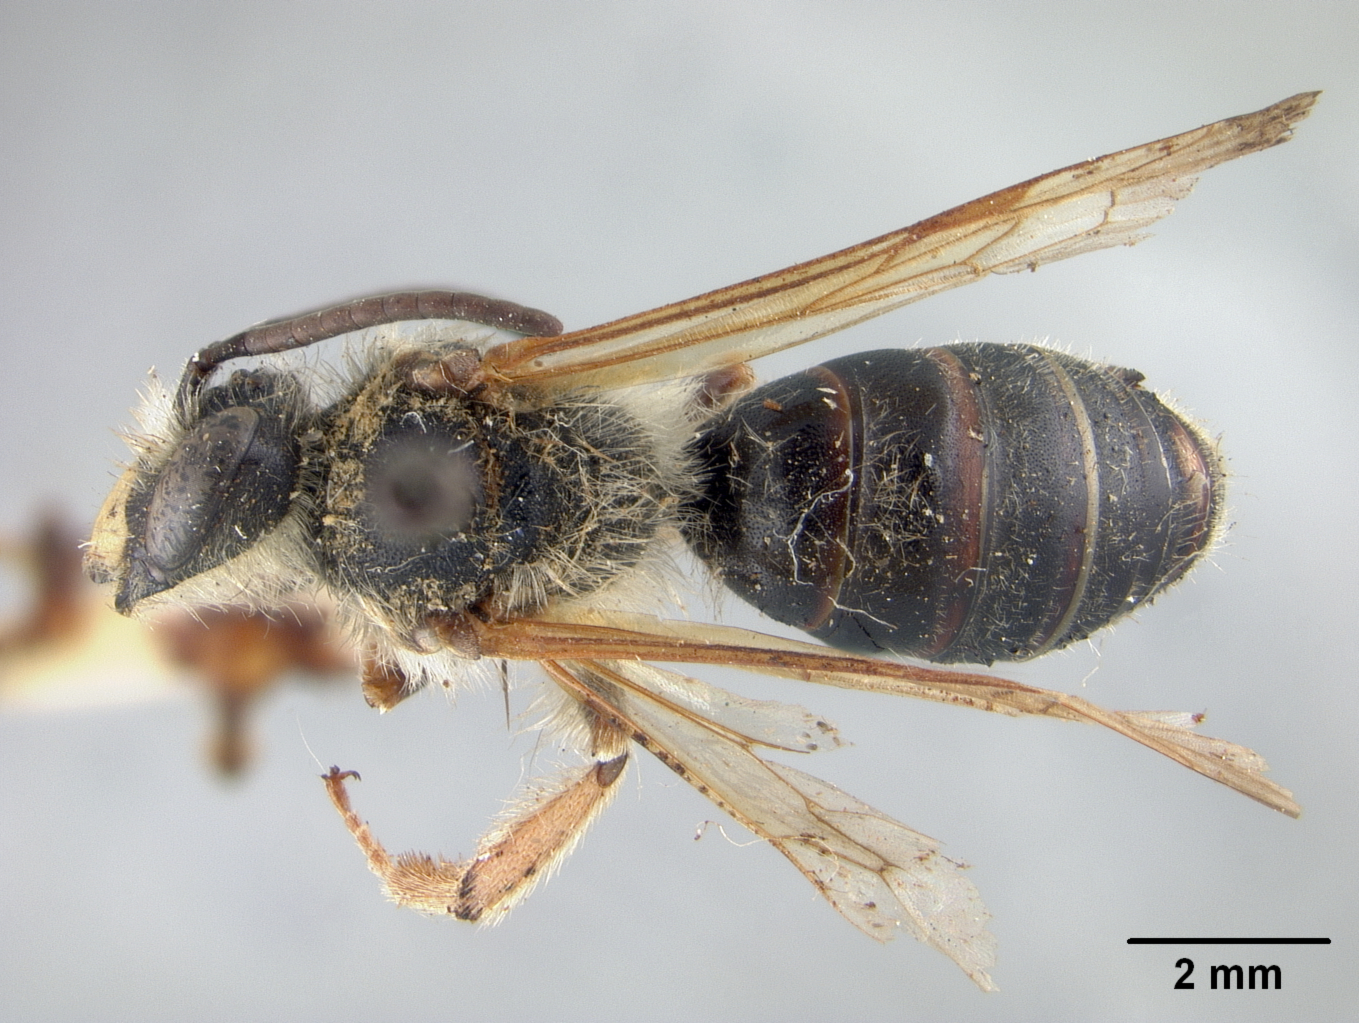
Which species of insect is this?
Andrena kincaidii
